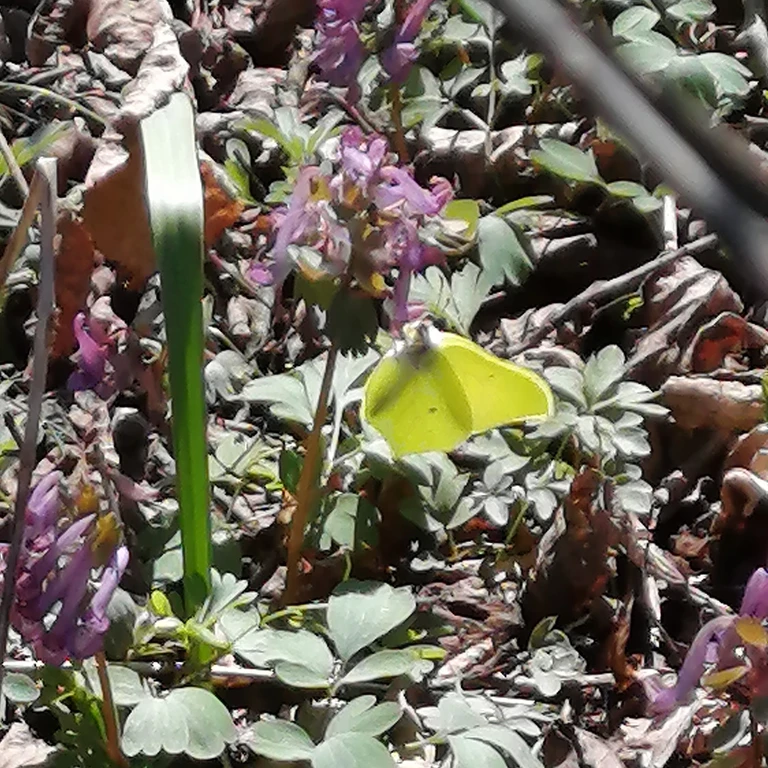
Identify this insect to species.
Gonepteryx rhamni
